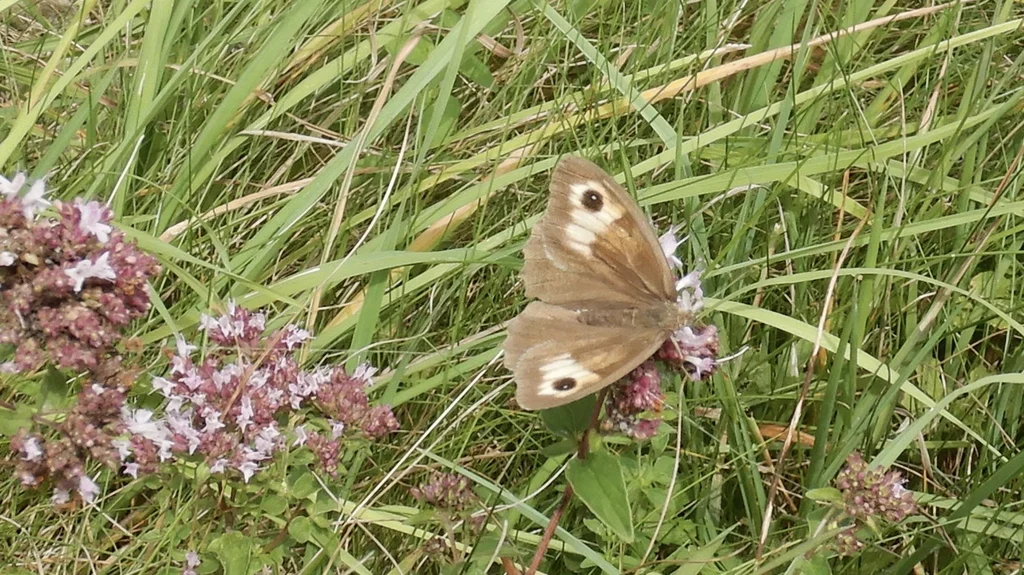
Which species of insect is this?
Maniola jurtina
